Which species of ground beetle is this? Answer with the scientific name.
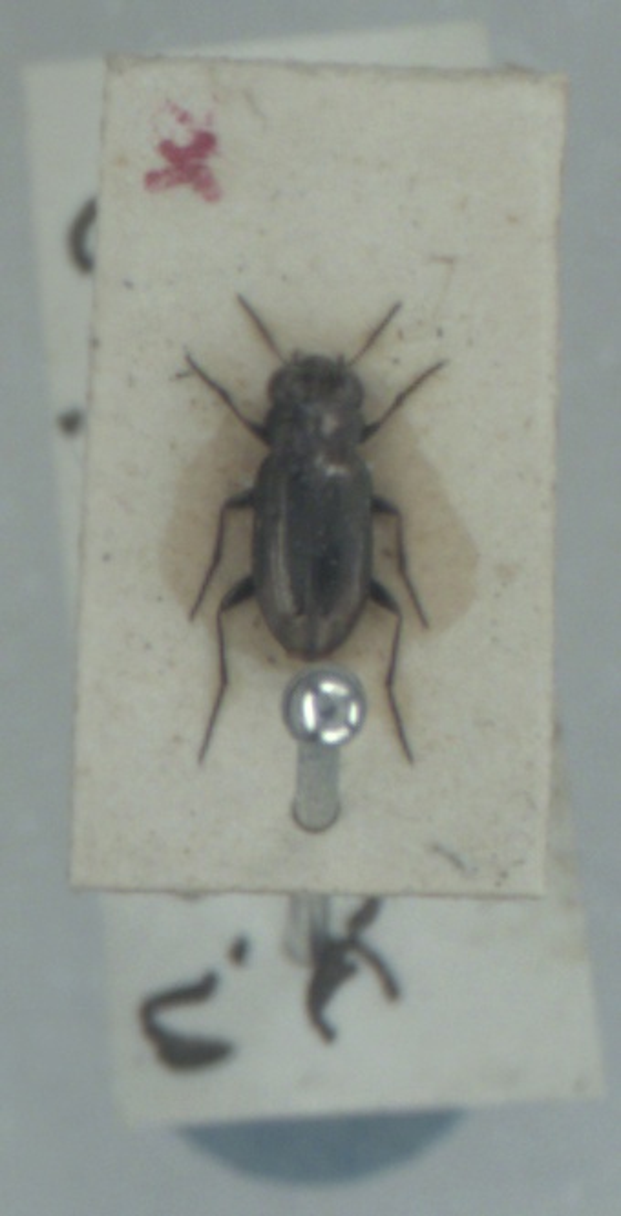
Notiophilus substriatus
